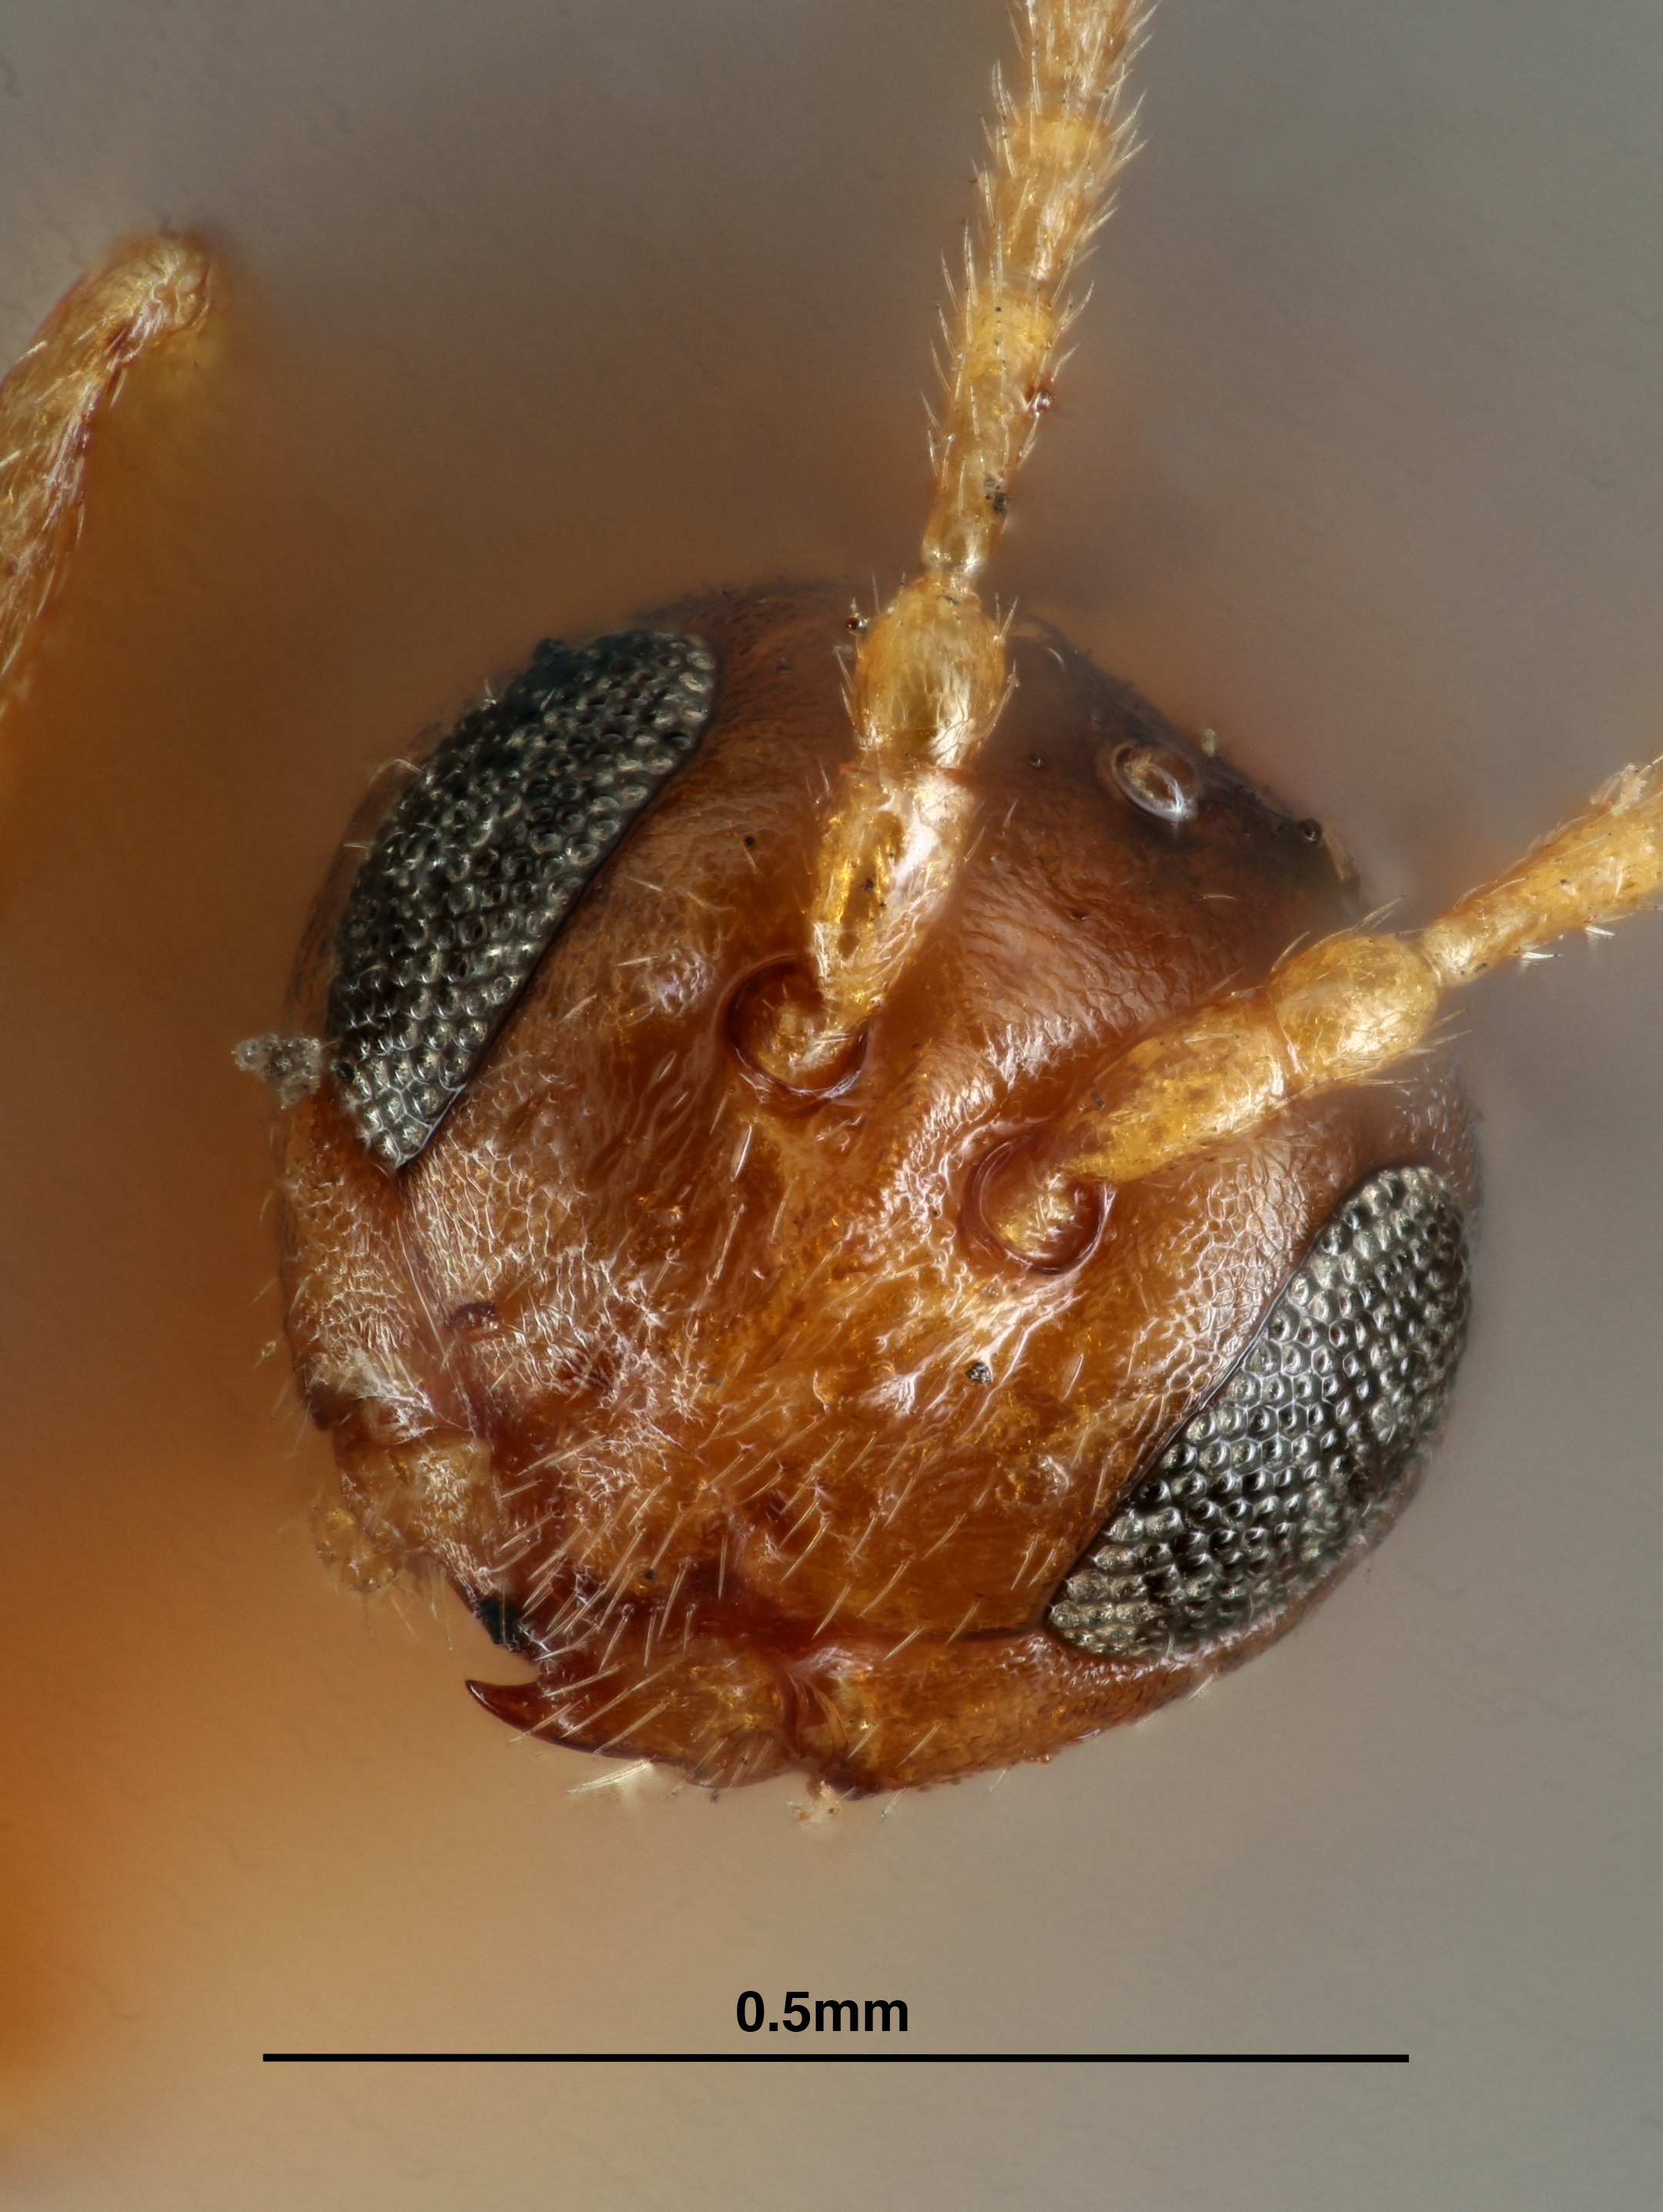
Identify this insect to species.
Xystoteras contorta
